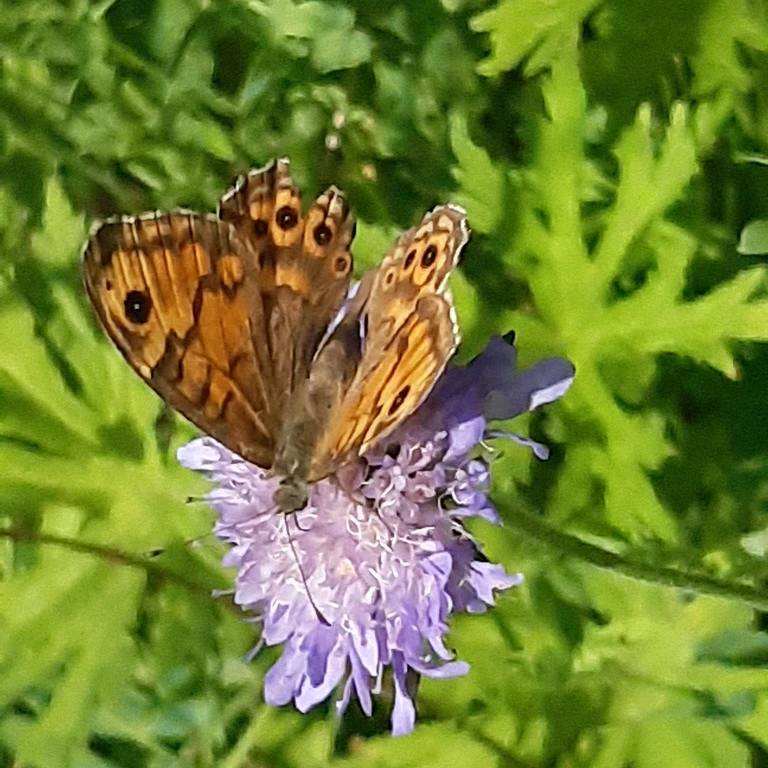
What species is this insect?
Lasiommata megera (also Pararge megera)
